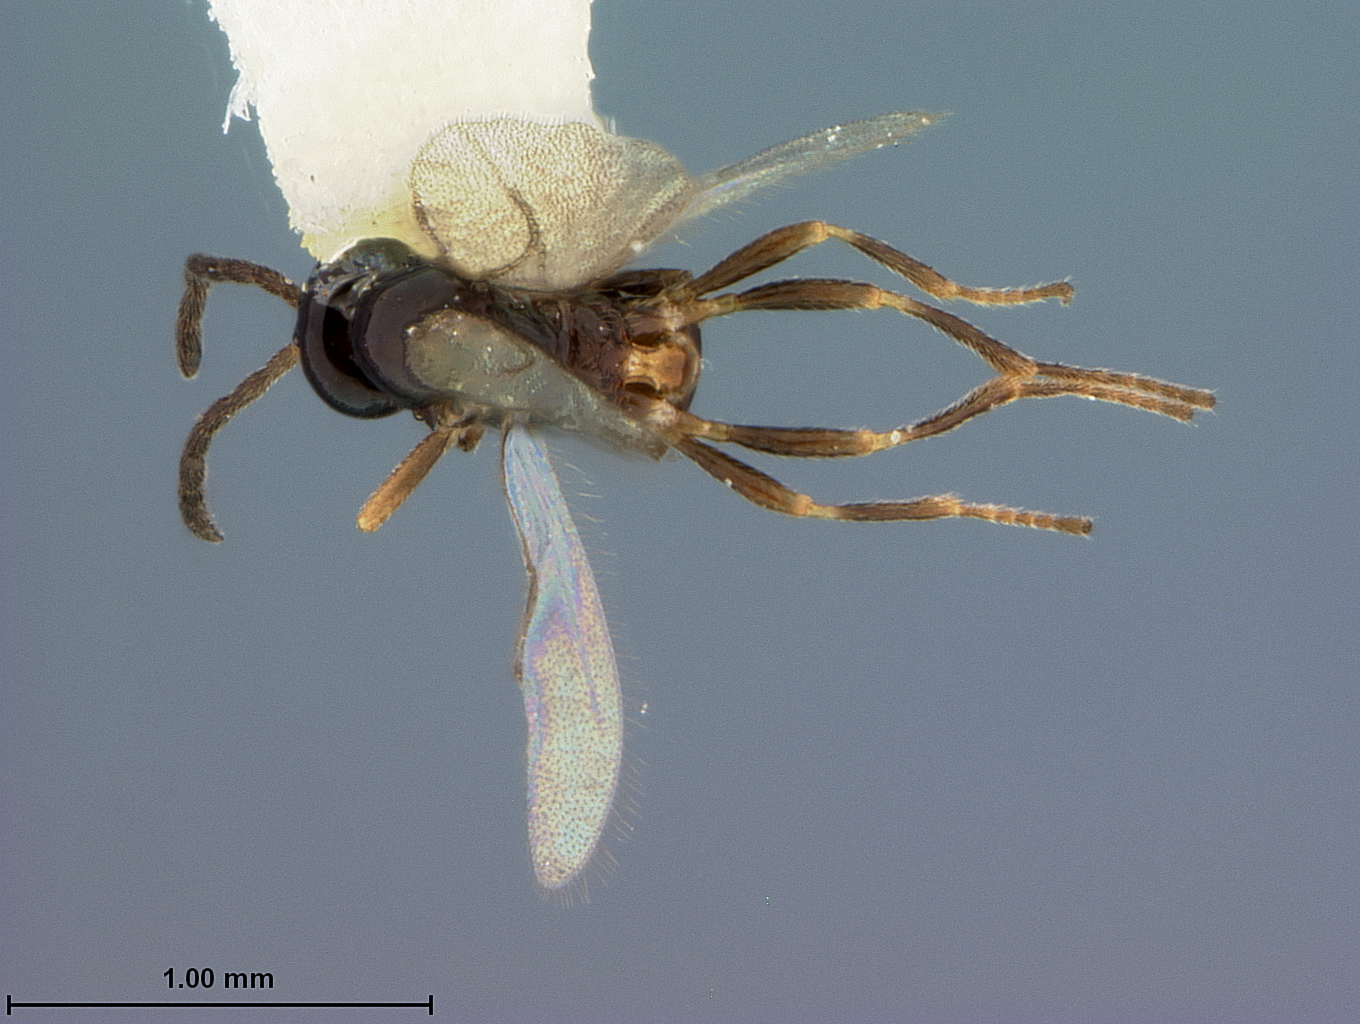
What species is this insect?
Binodoxys nearctaphidis
